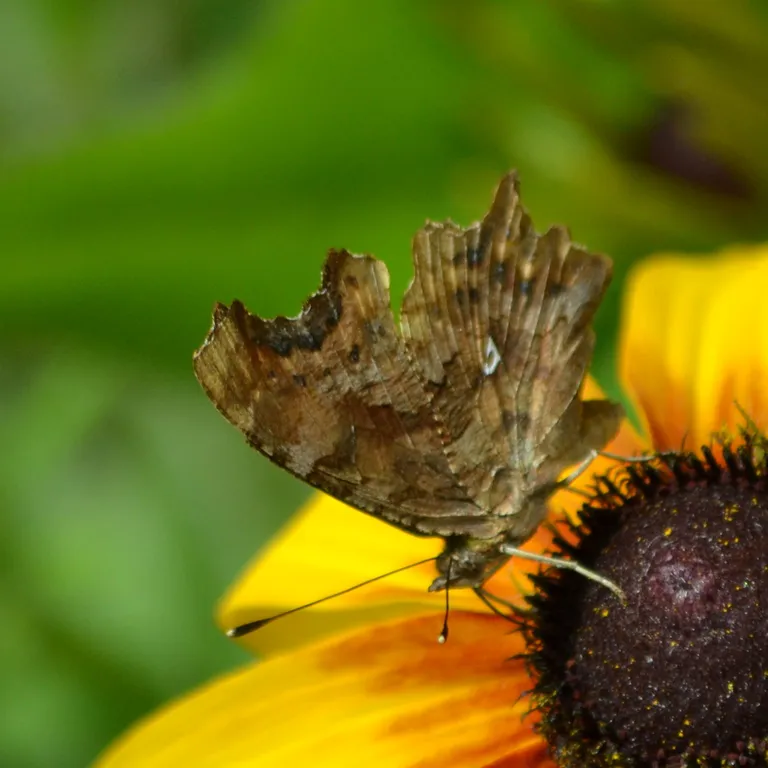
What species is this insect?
Polygonia c-album
